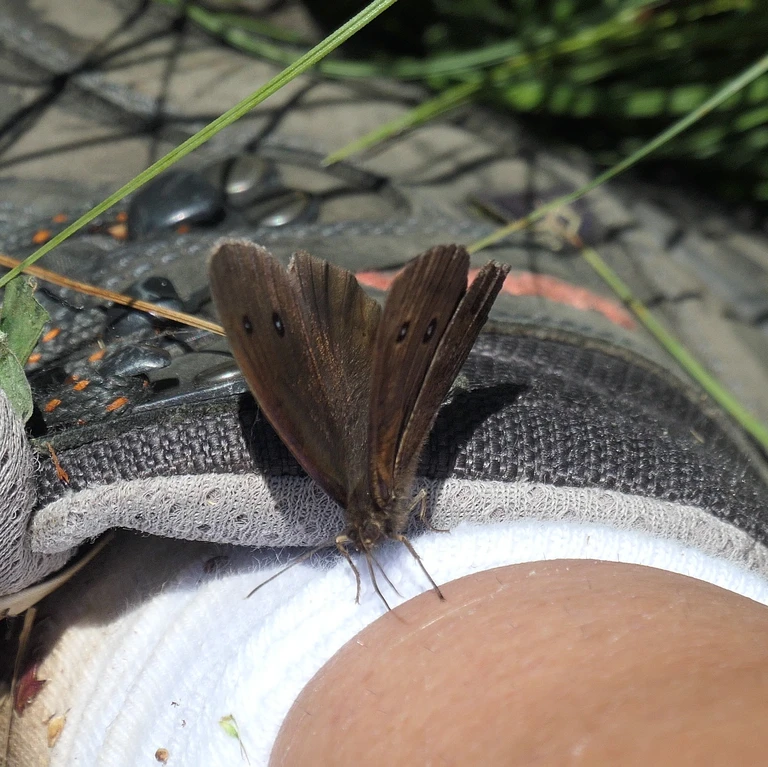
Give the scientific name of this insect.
Minois dryas
